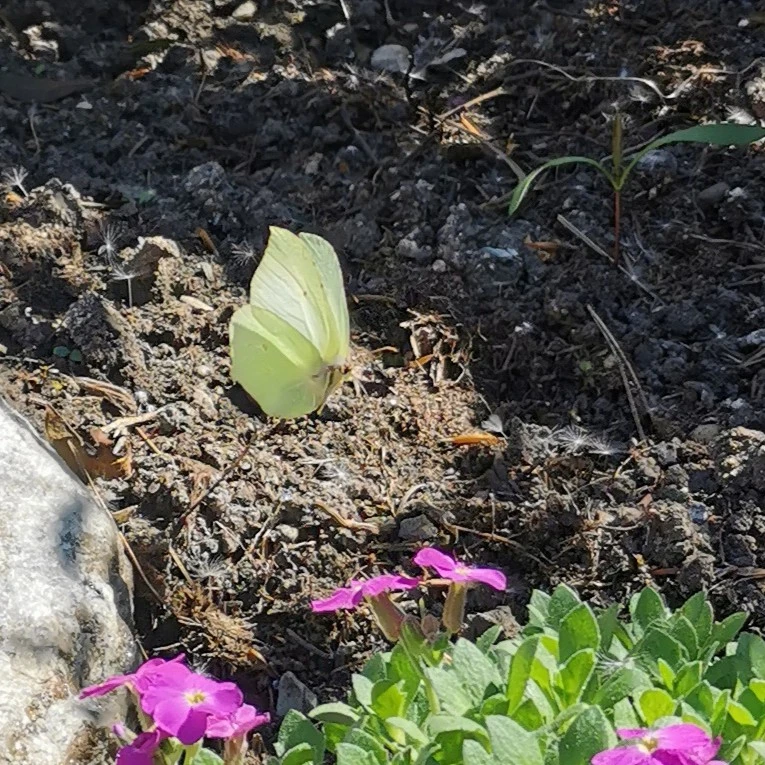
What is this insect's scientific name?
Gonepteryx rhamni
